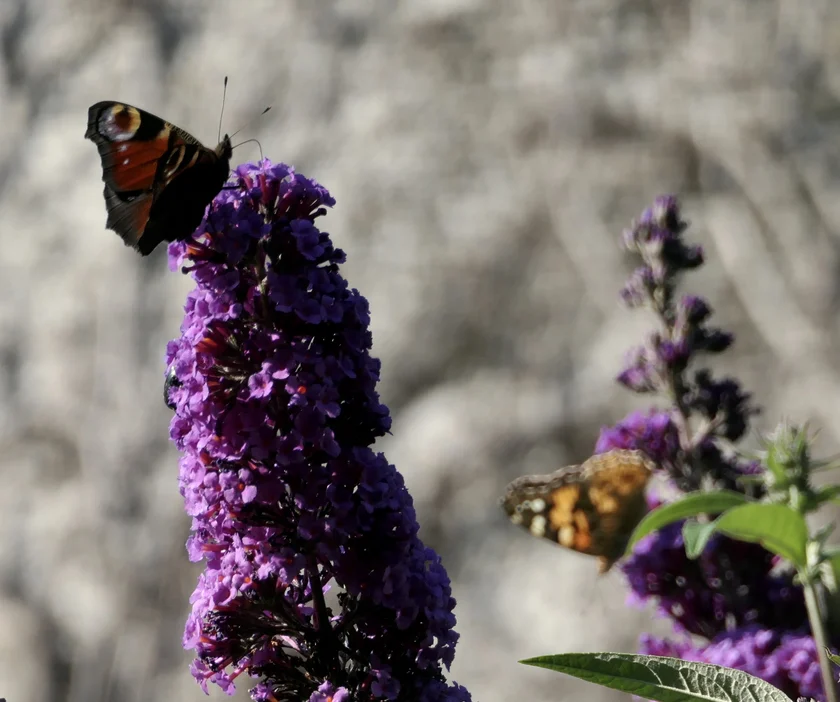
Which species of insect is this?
Aglais io
